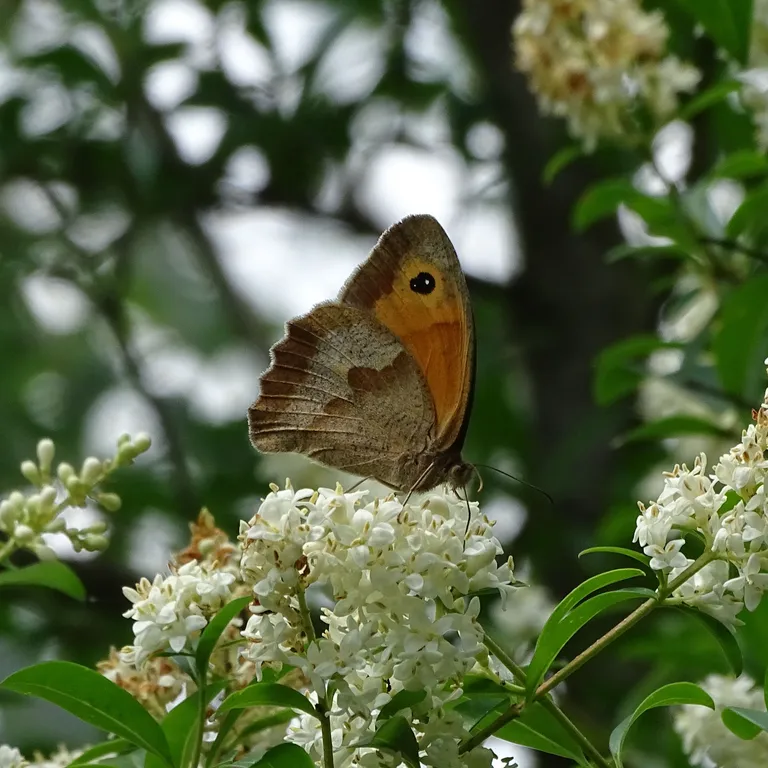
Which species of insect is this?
Maniola jurtina
